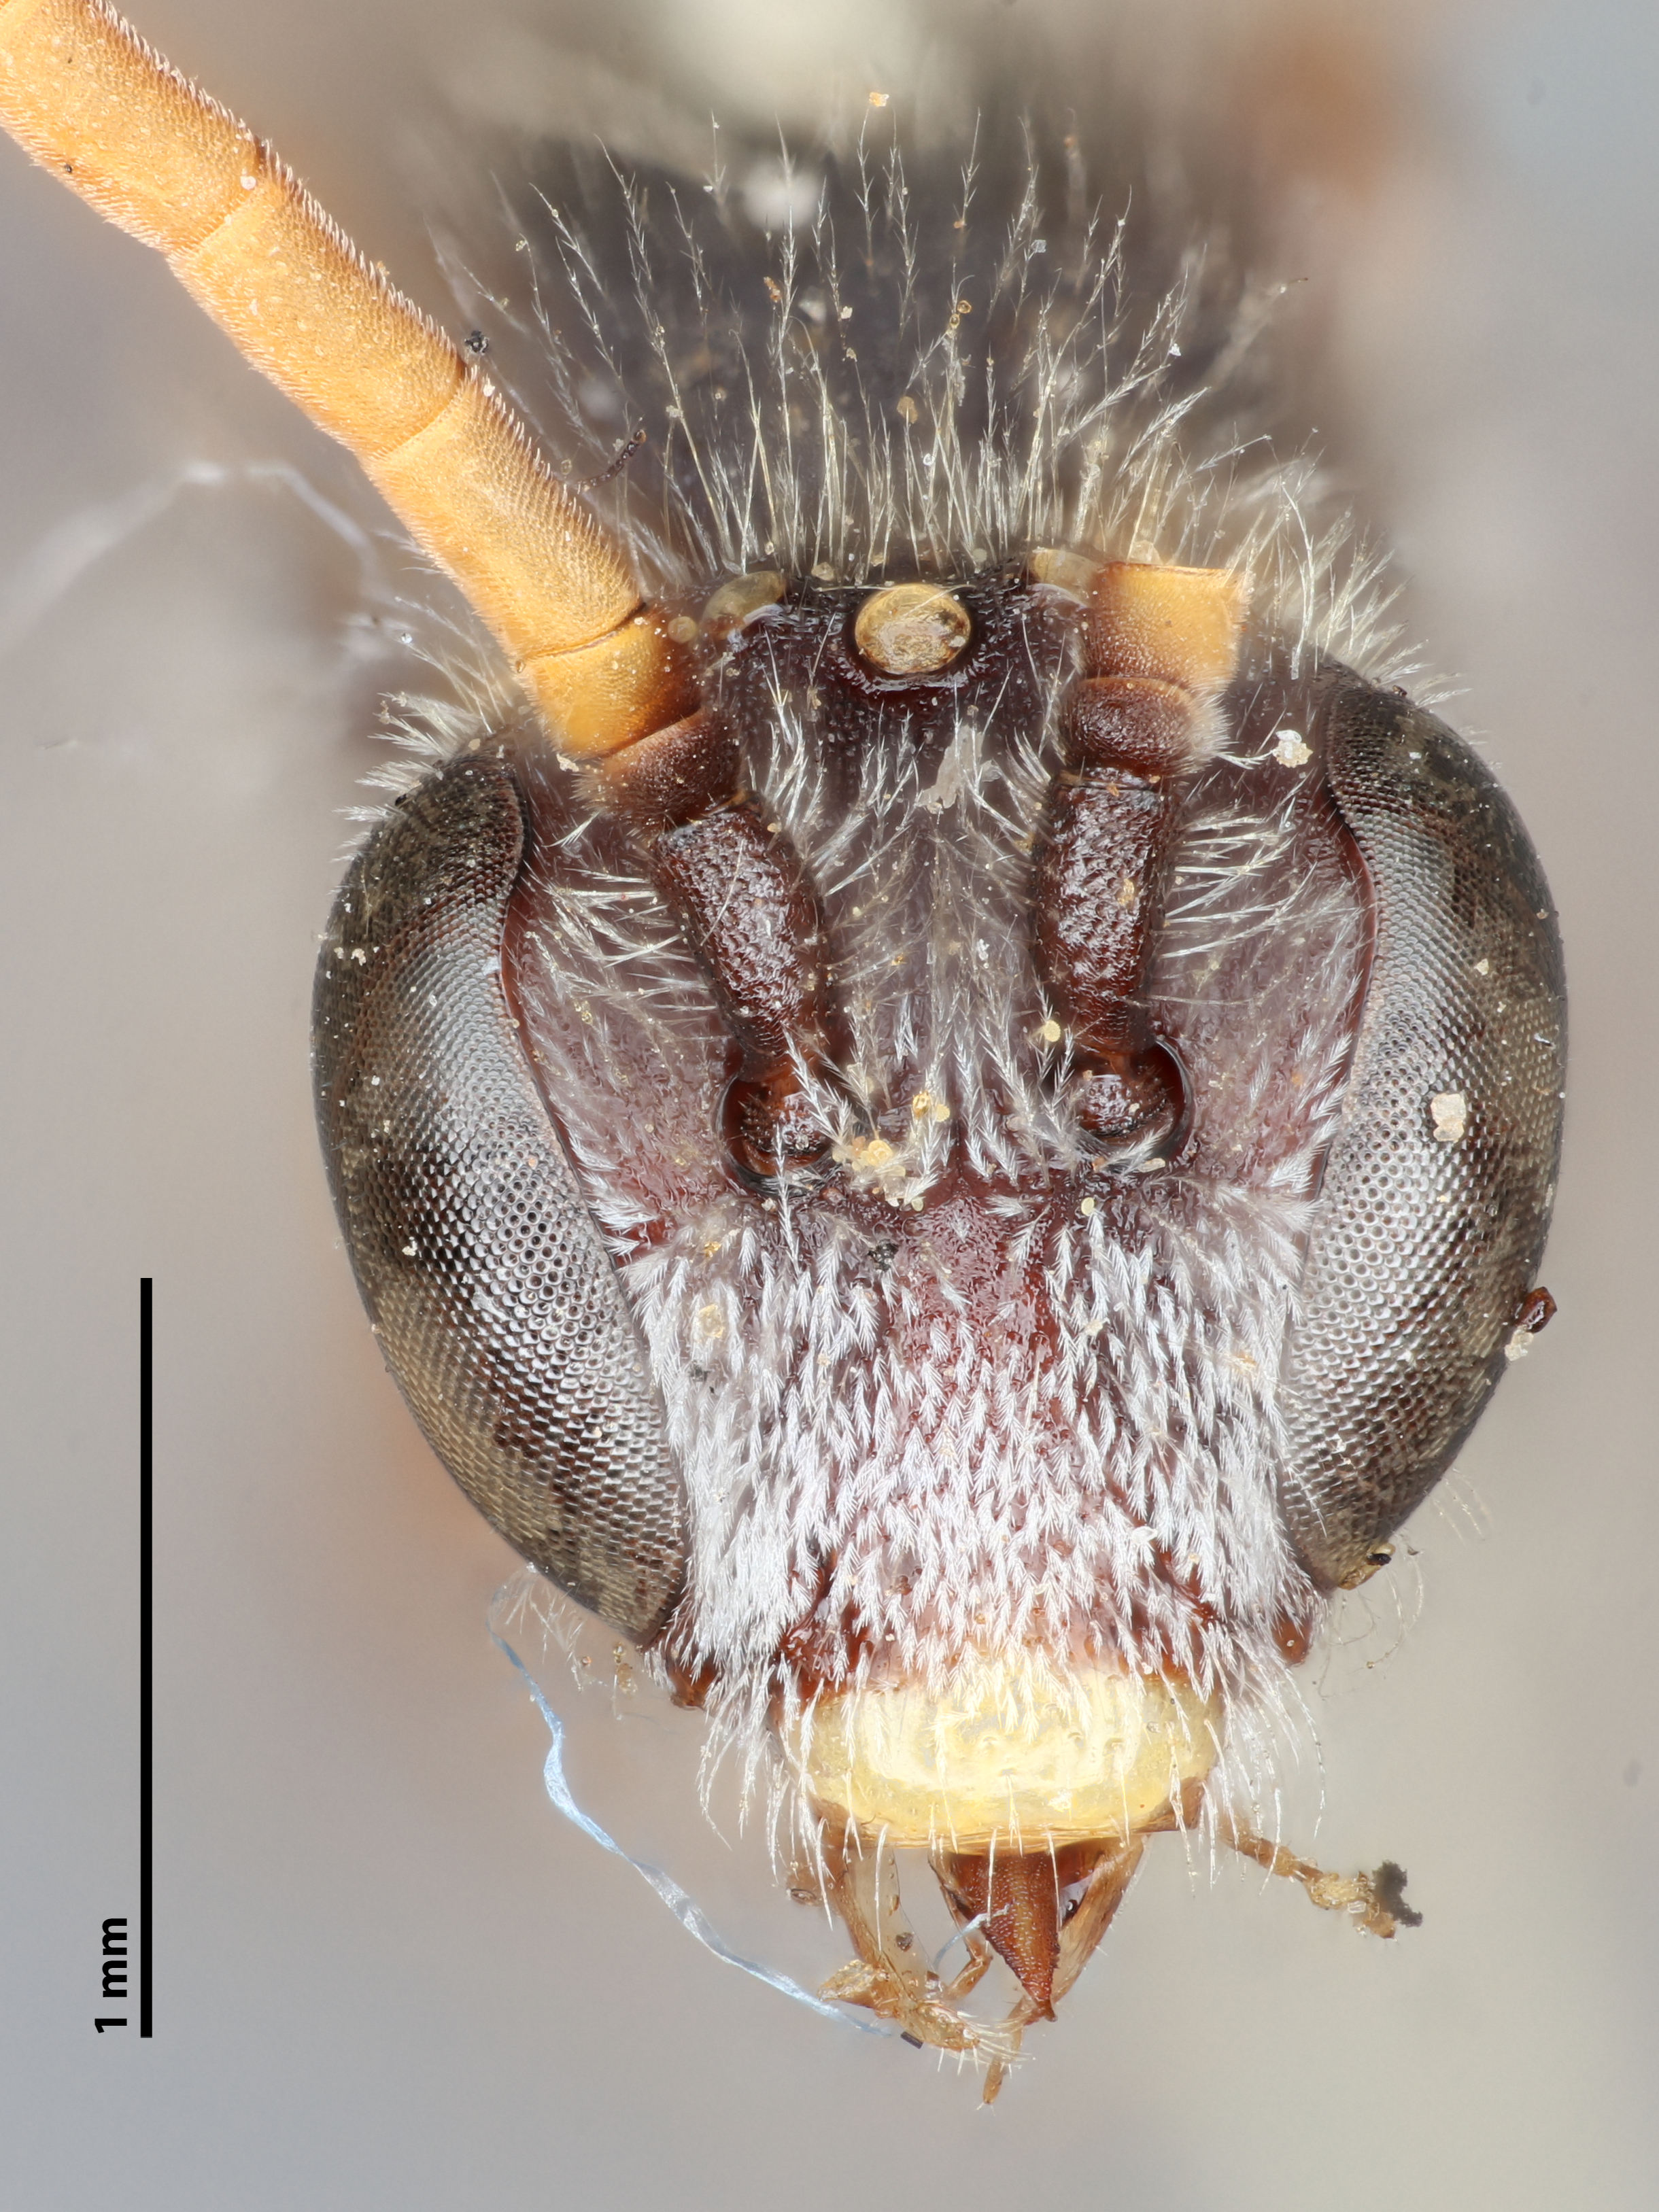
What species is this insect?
Halictus peraltus
